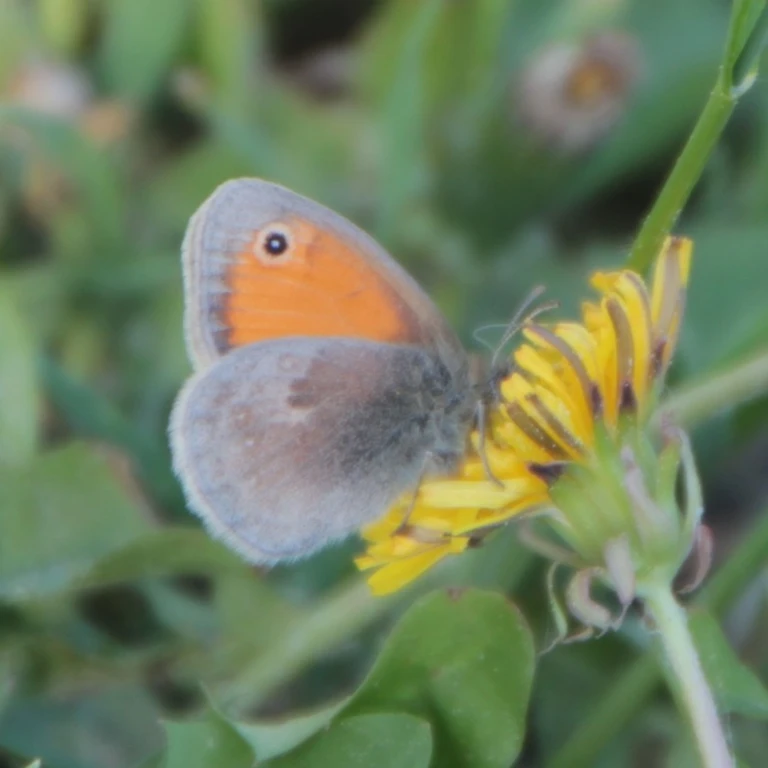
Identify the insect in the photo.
Coenonympha pamphilus
